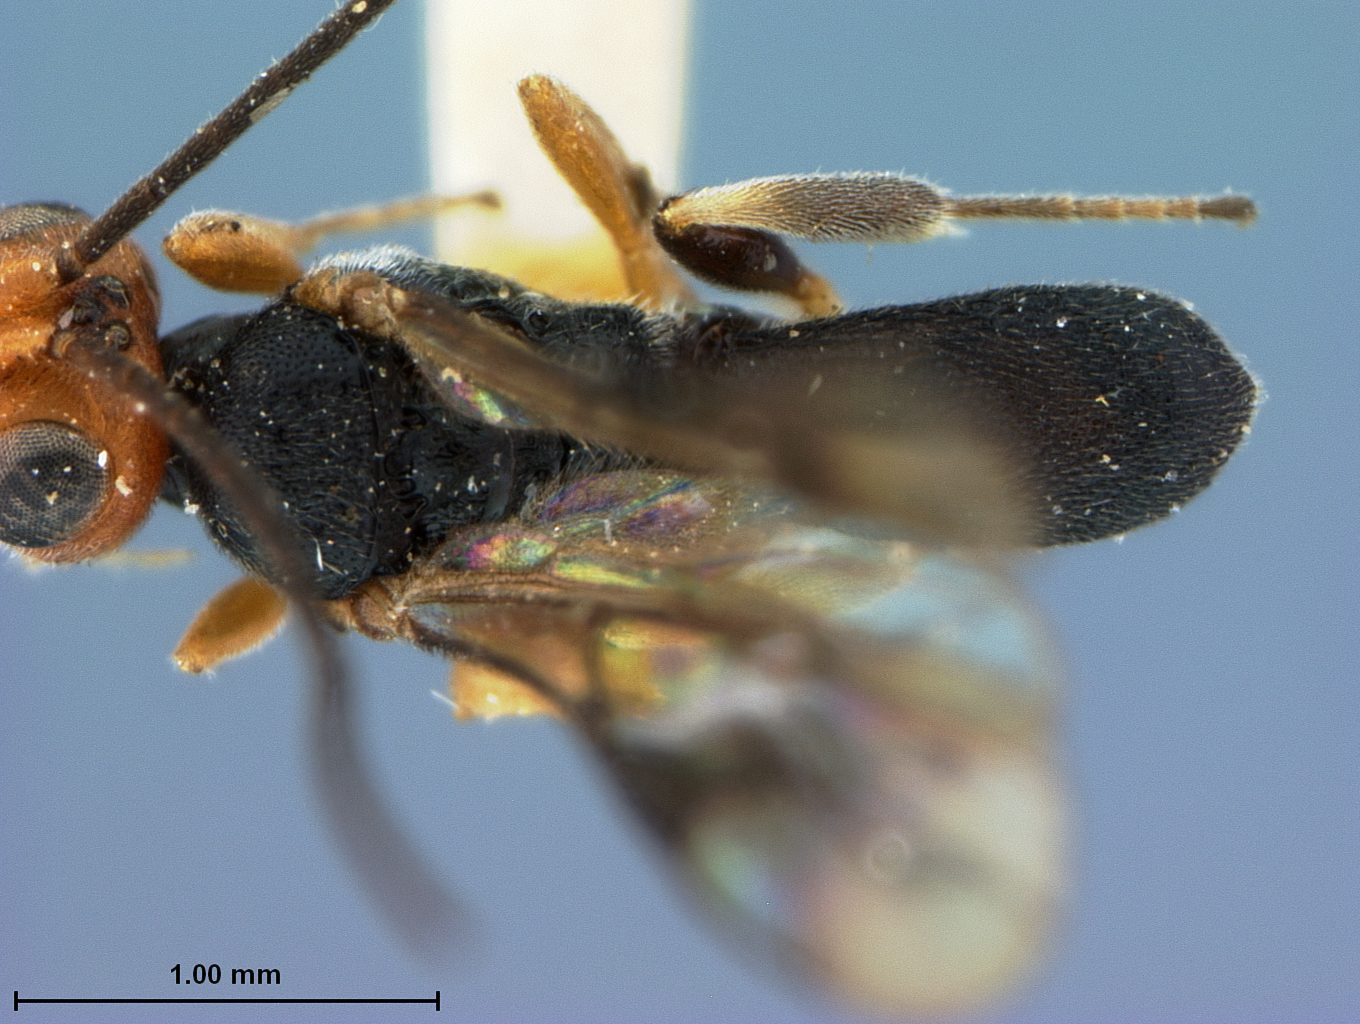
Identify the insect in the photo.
Ascogaster vividus
